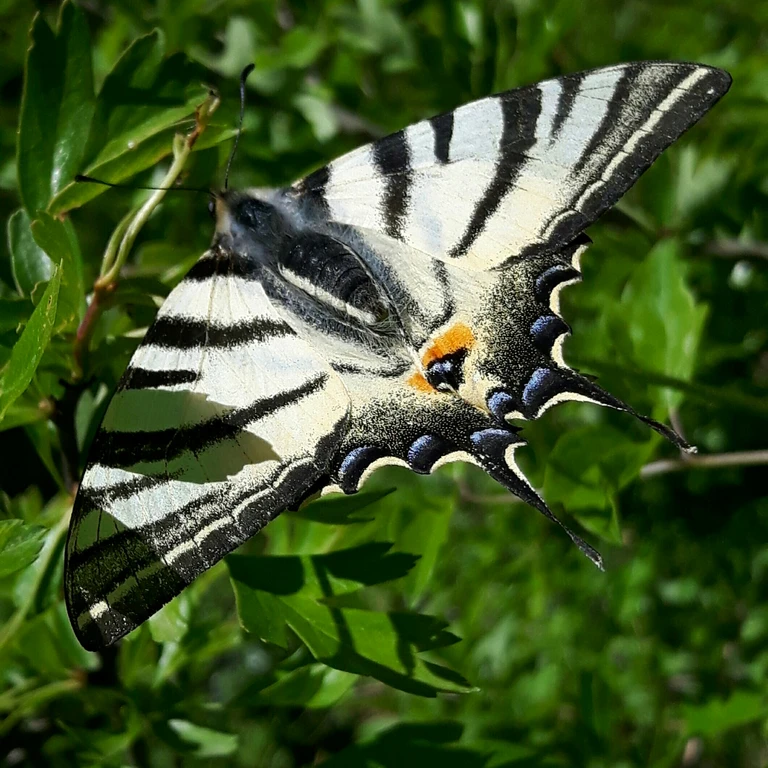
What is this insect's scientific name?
Iphiclides podalirius
